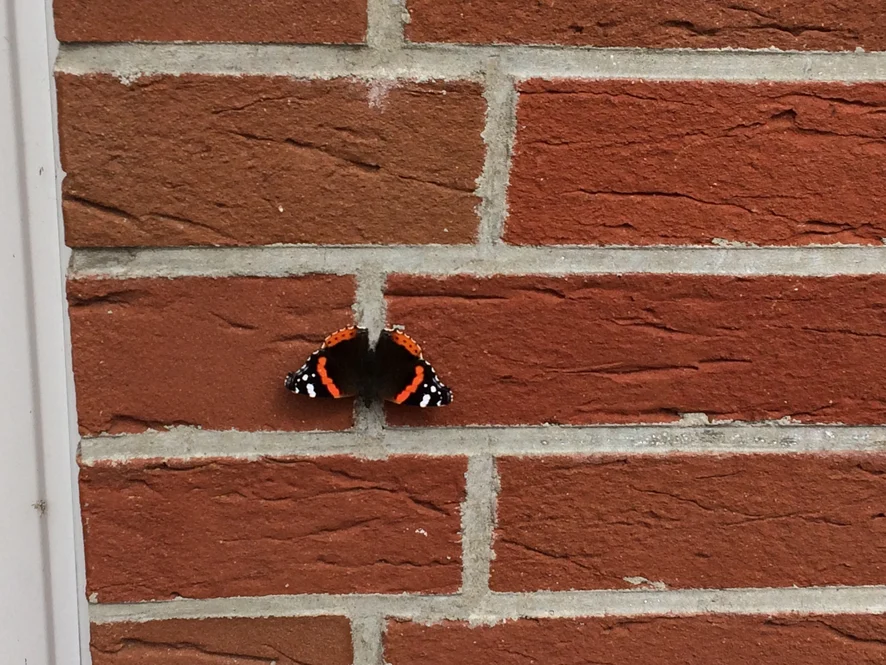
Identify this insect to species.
Vanessa atalanta
